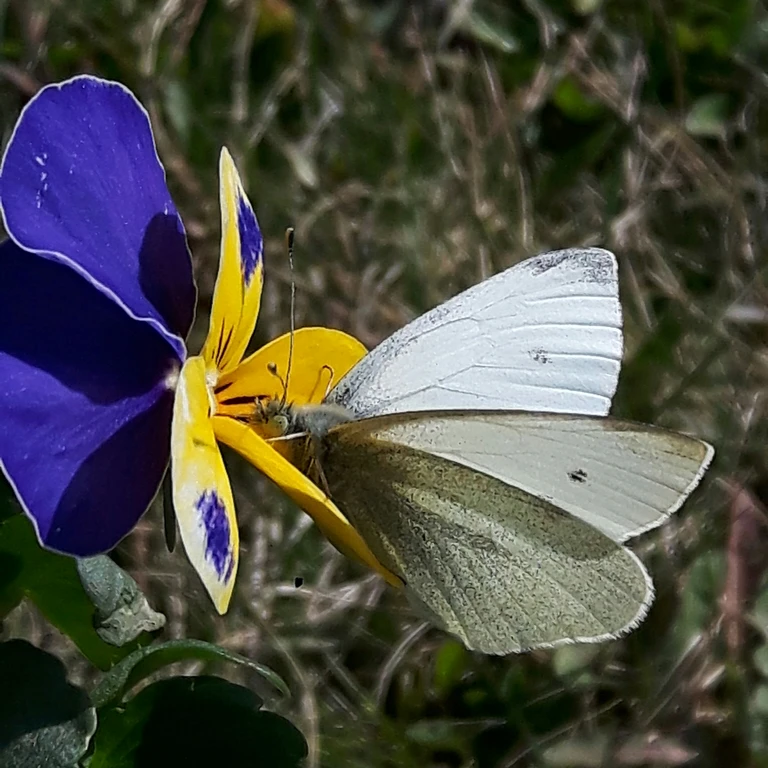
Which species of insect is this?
Pieris rapae
